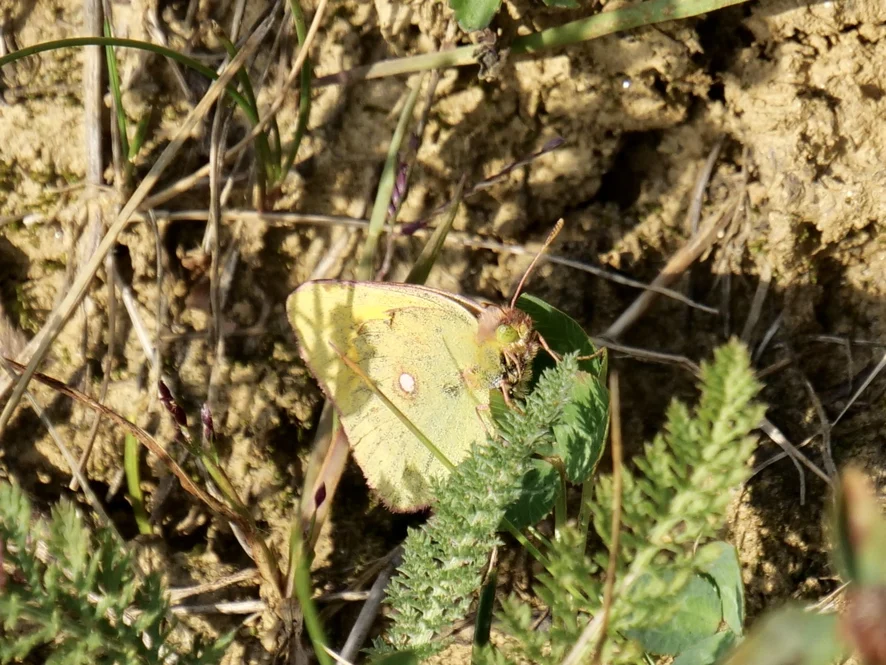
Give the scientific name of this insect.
Colias croceus
